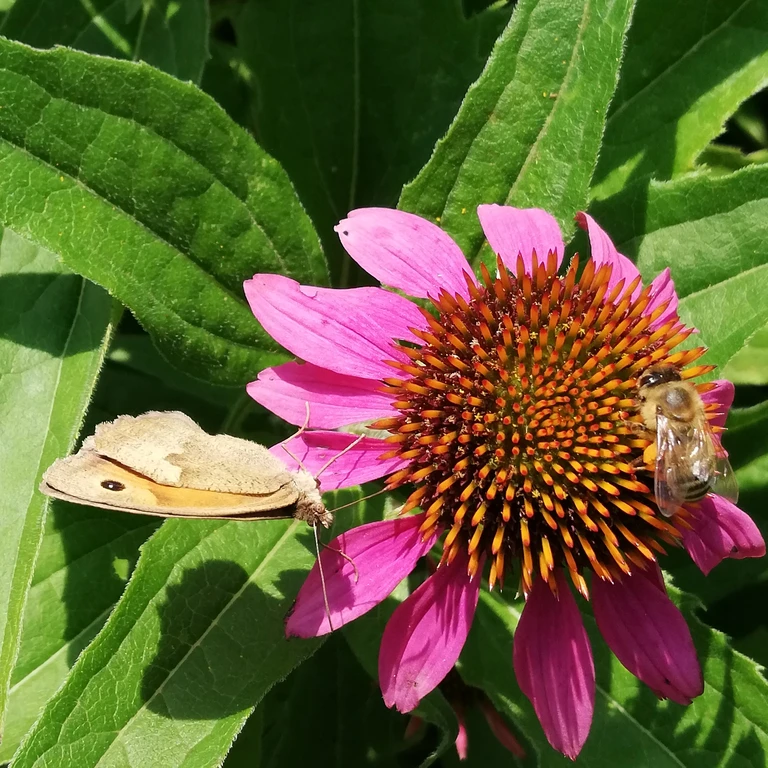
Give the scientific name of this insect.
Maniola jurtina
